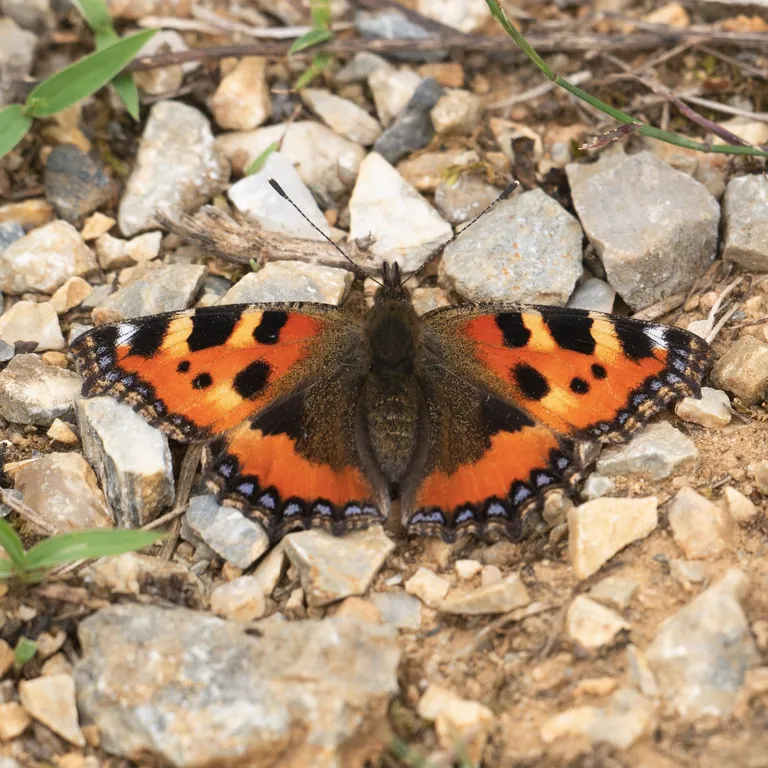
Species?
Aglais urticae
